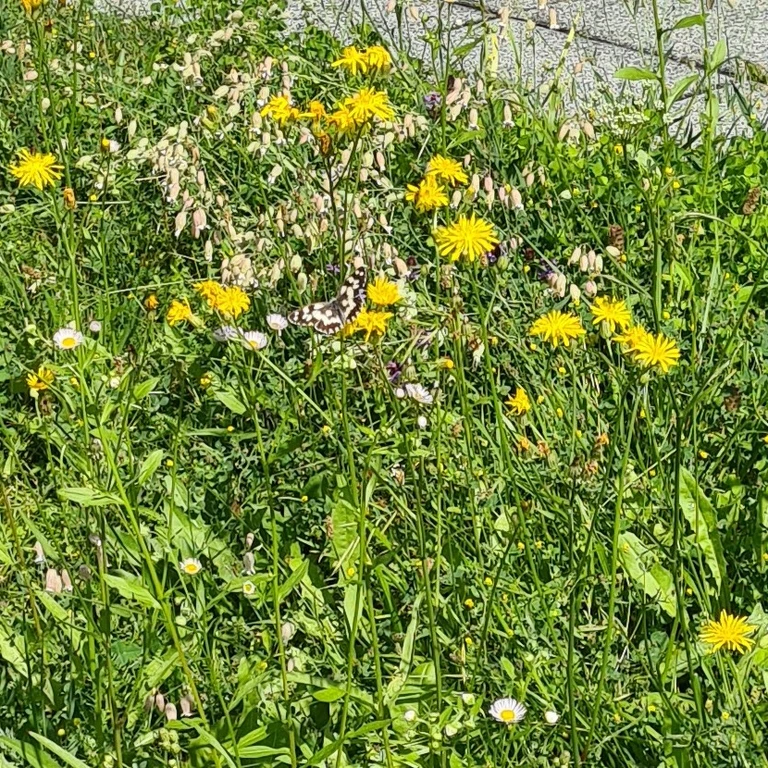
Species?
Melanargia galathea
